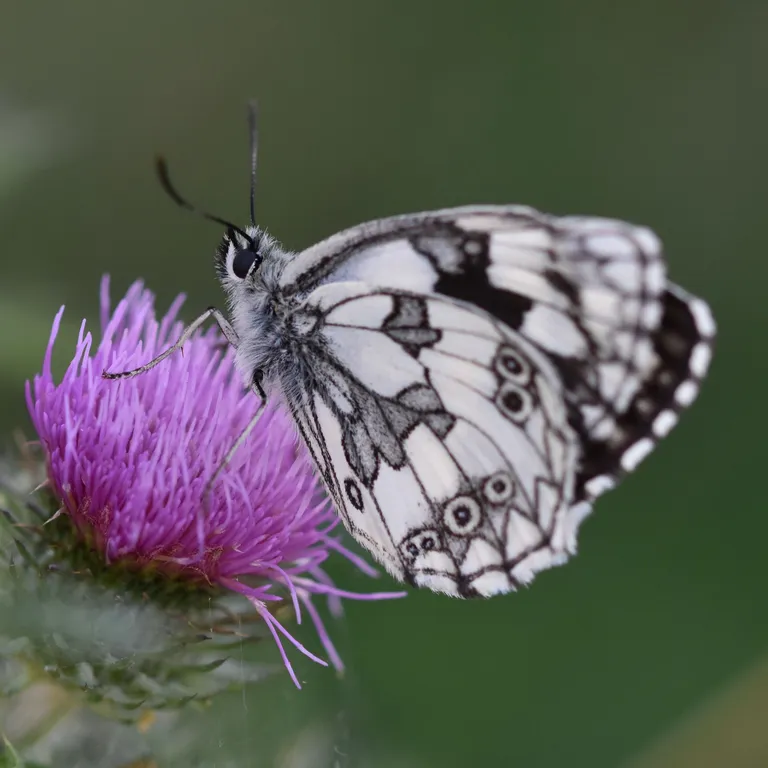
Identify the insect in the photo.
Melanargia galathea
